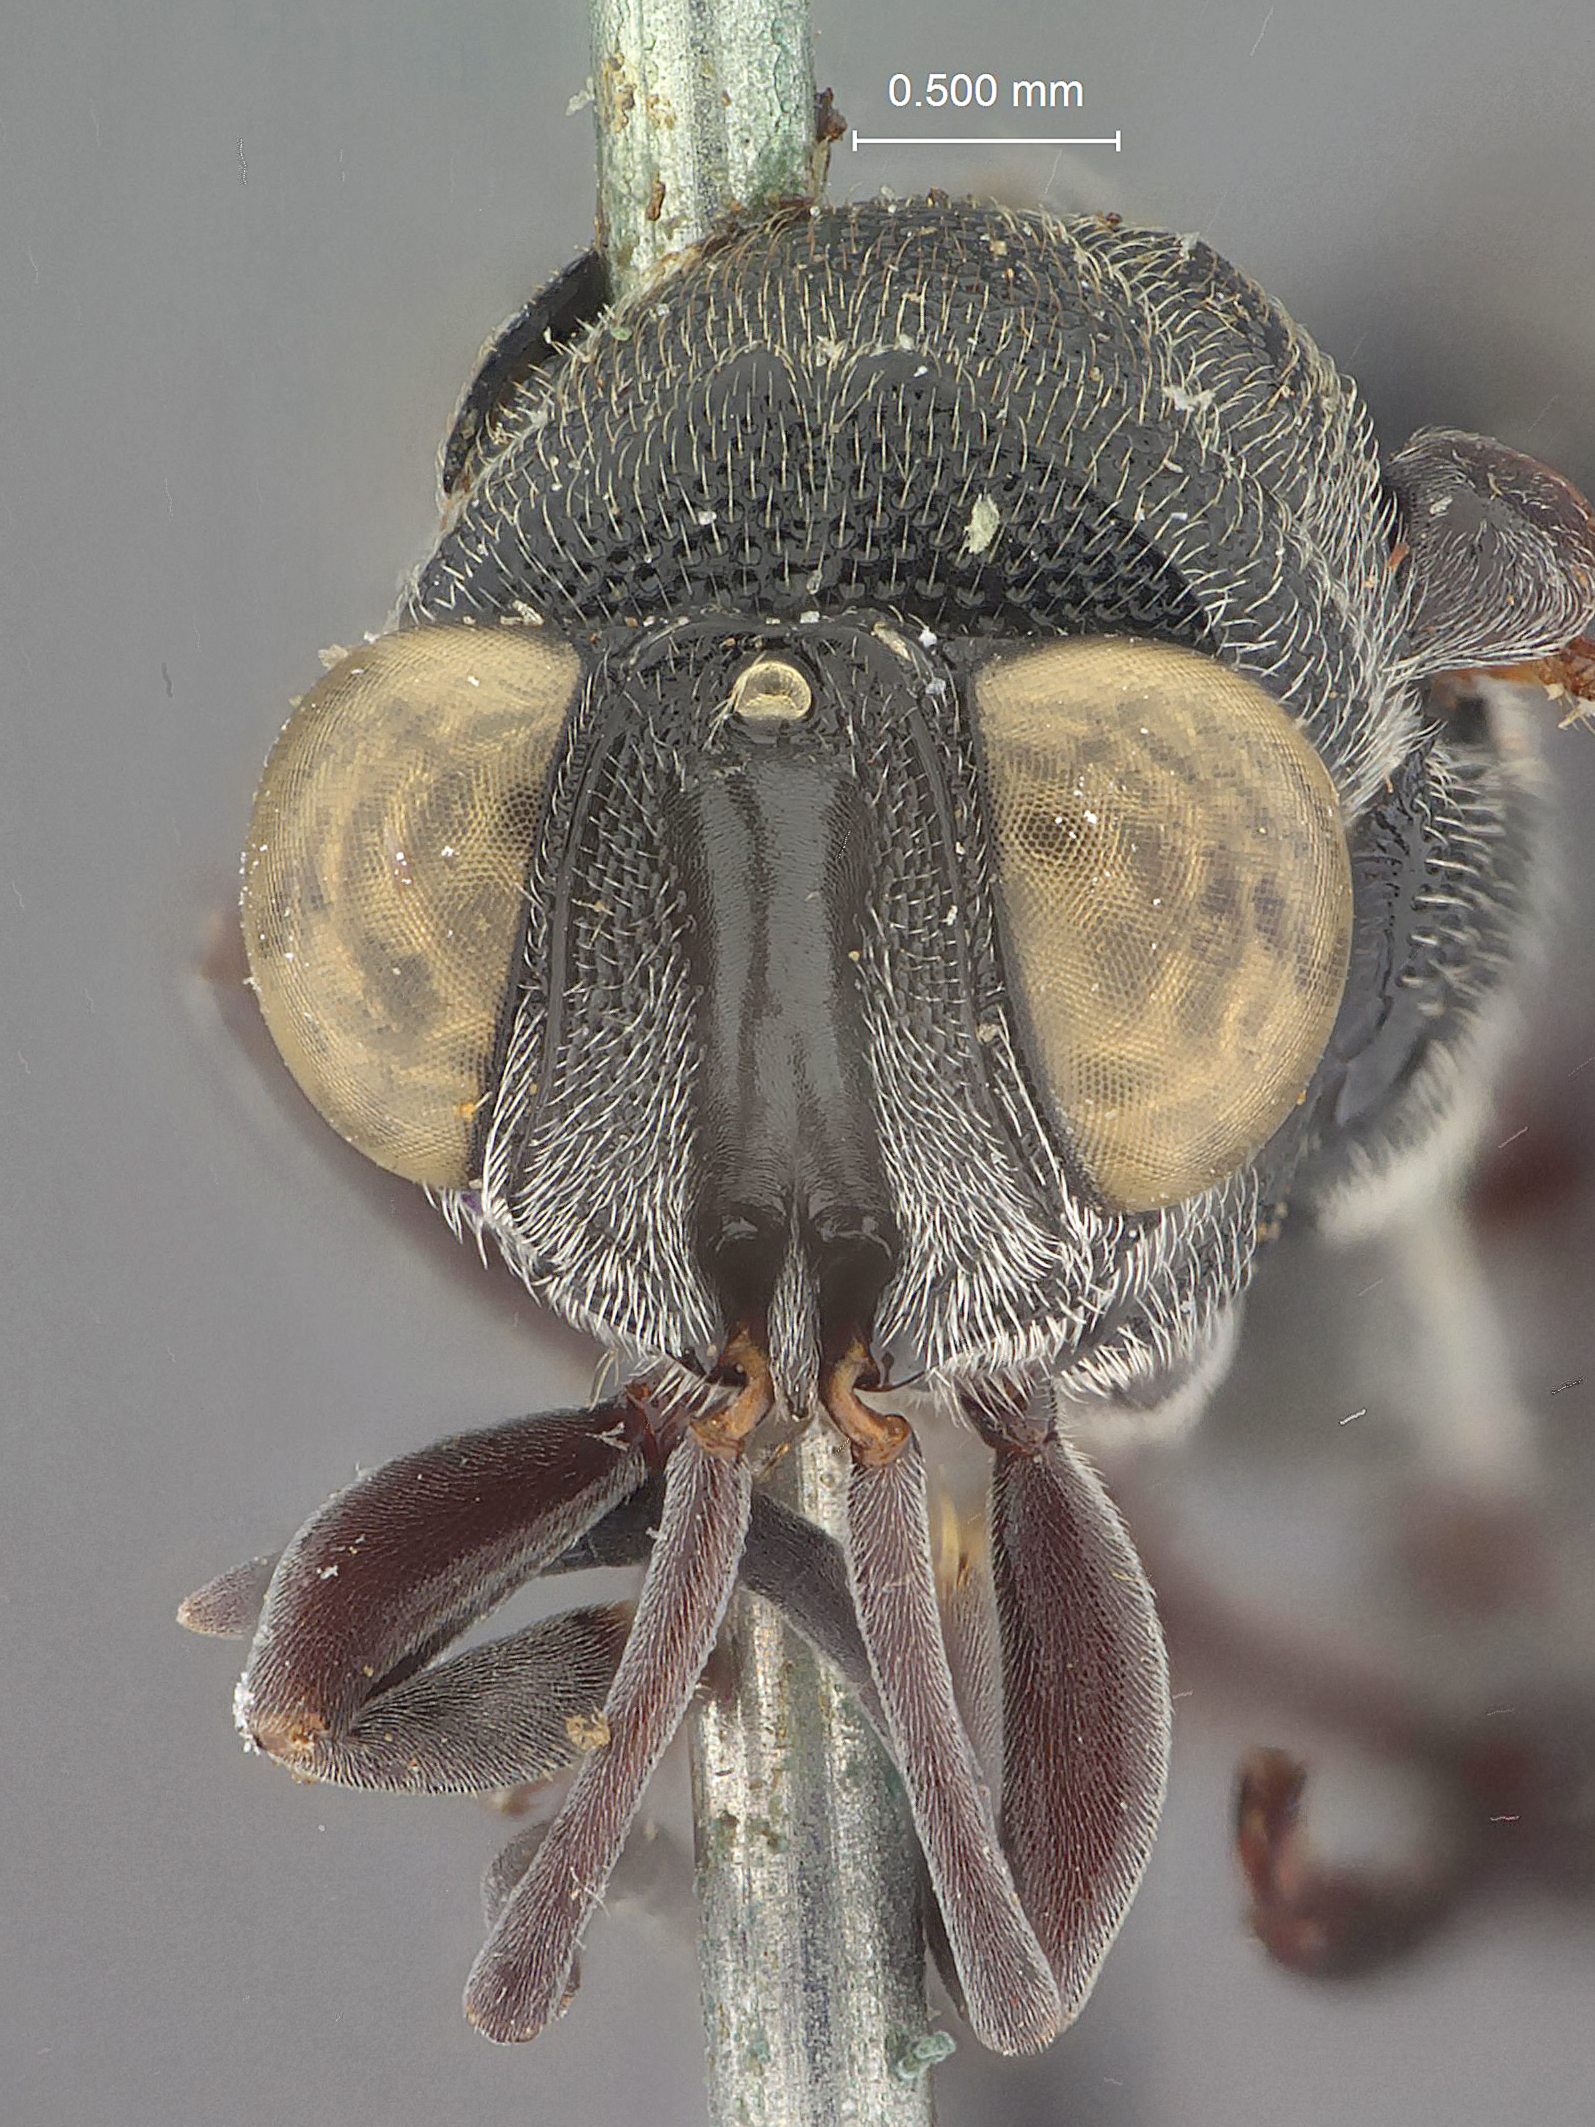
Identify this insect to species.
Antrocephalus grisselli
